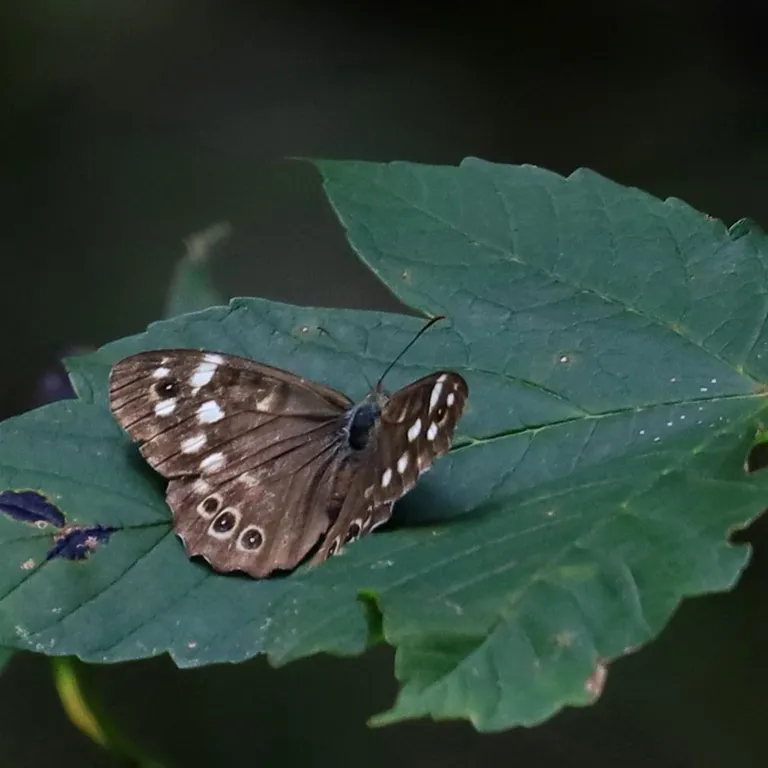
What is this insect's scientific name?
Pararge aegeria
